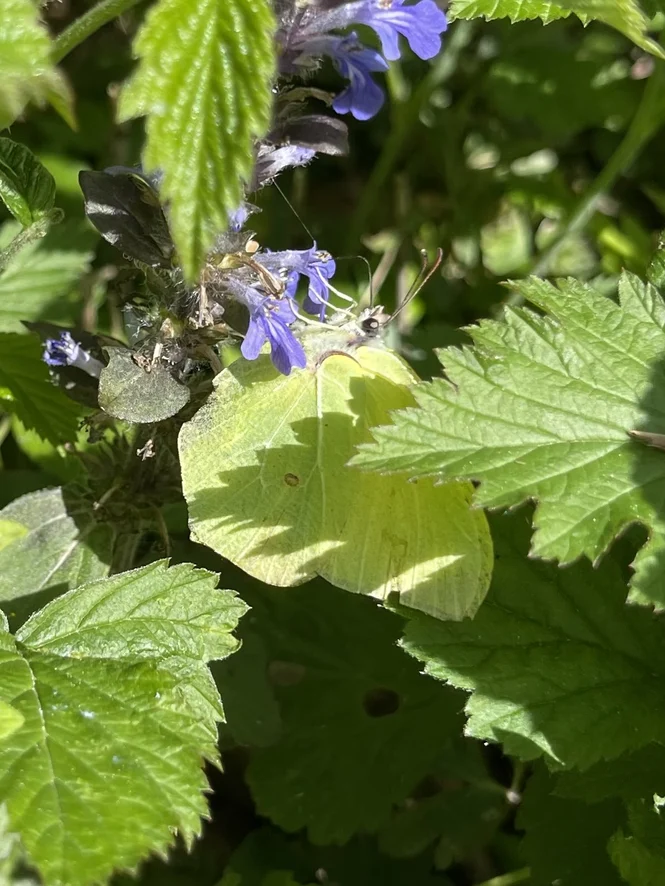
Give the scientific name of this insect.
Gonepteryx rhamni
